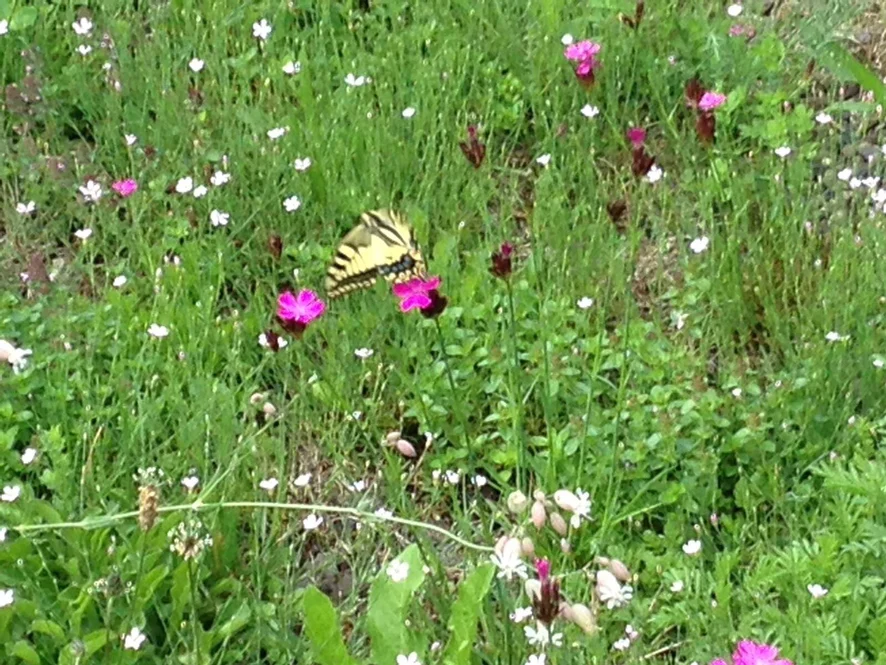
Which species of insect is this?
Papilio machaon
